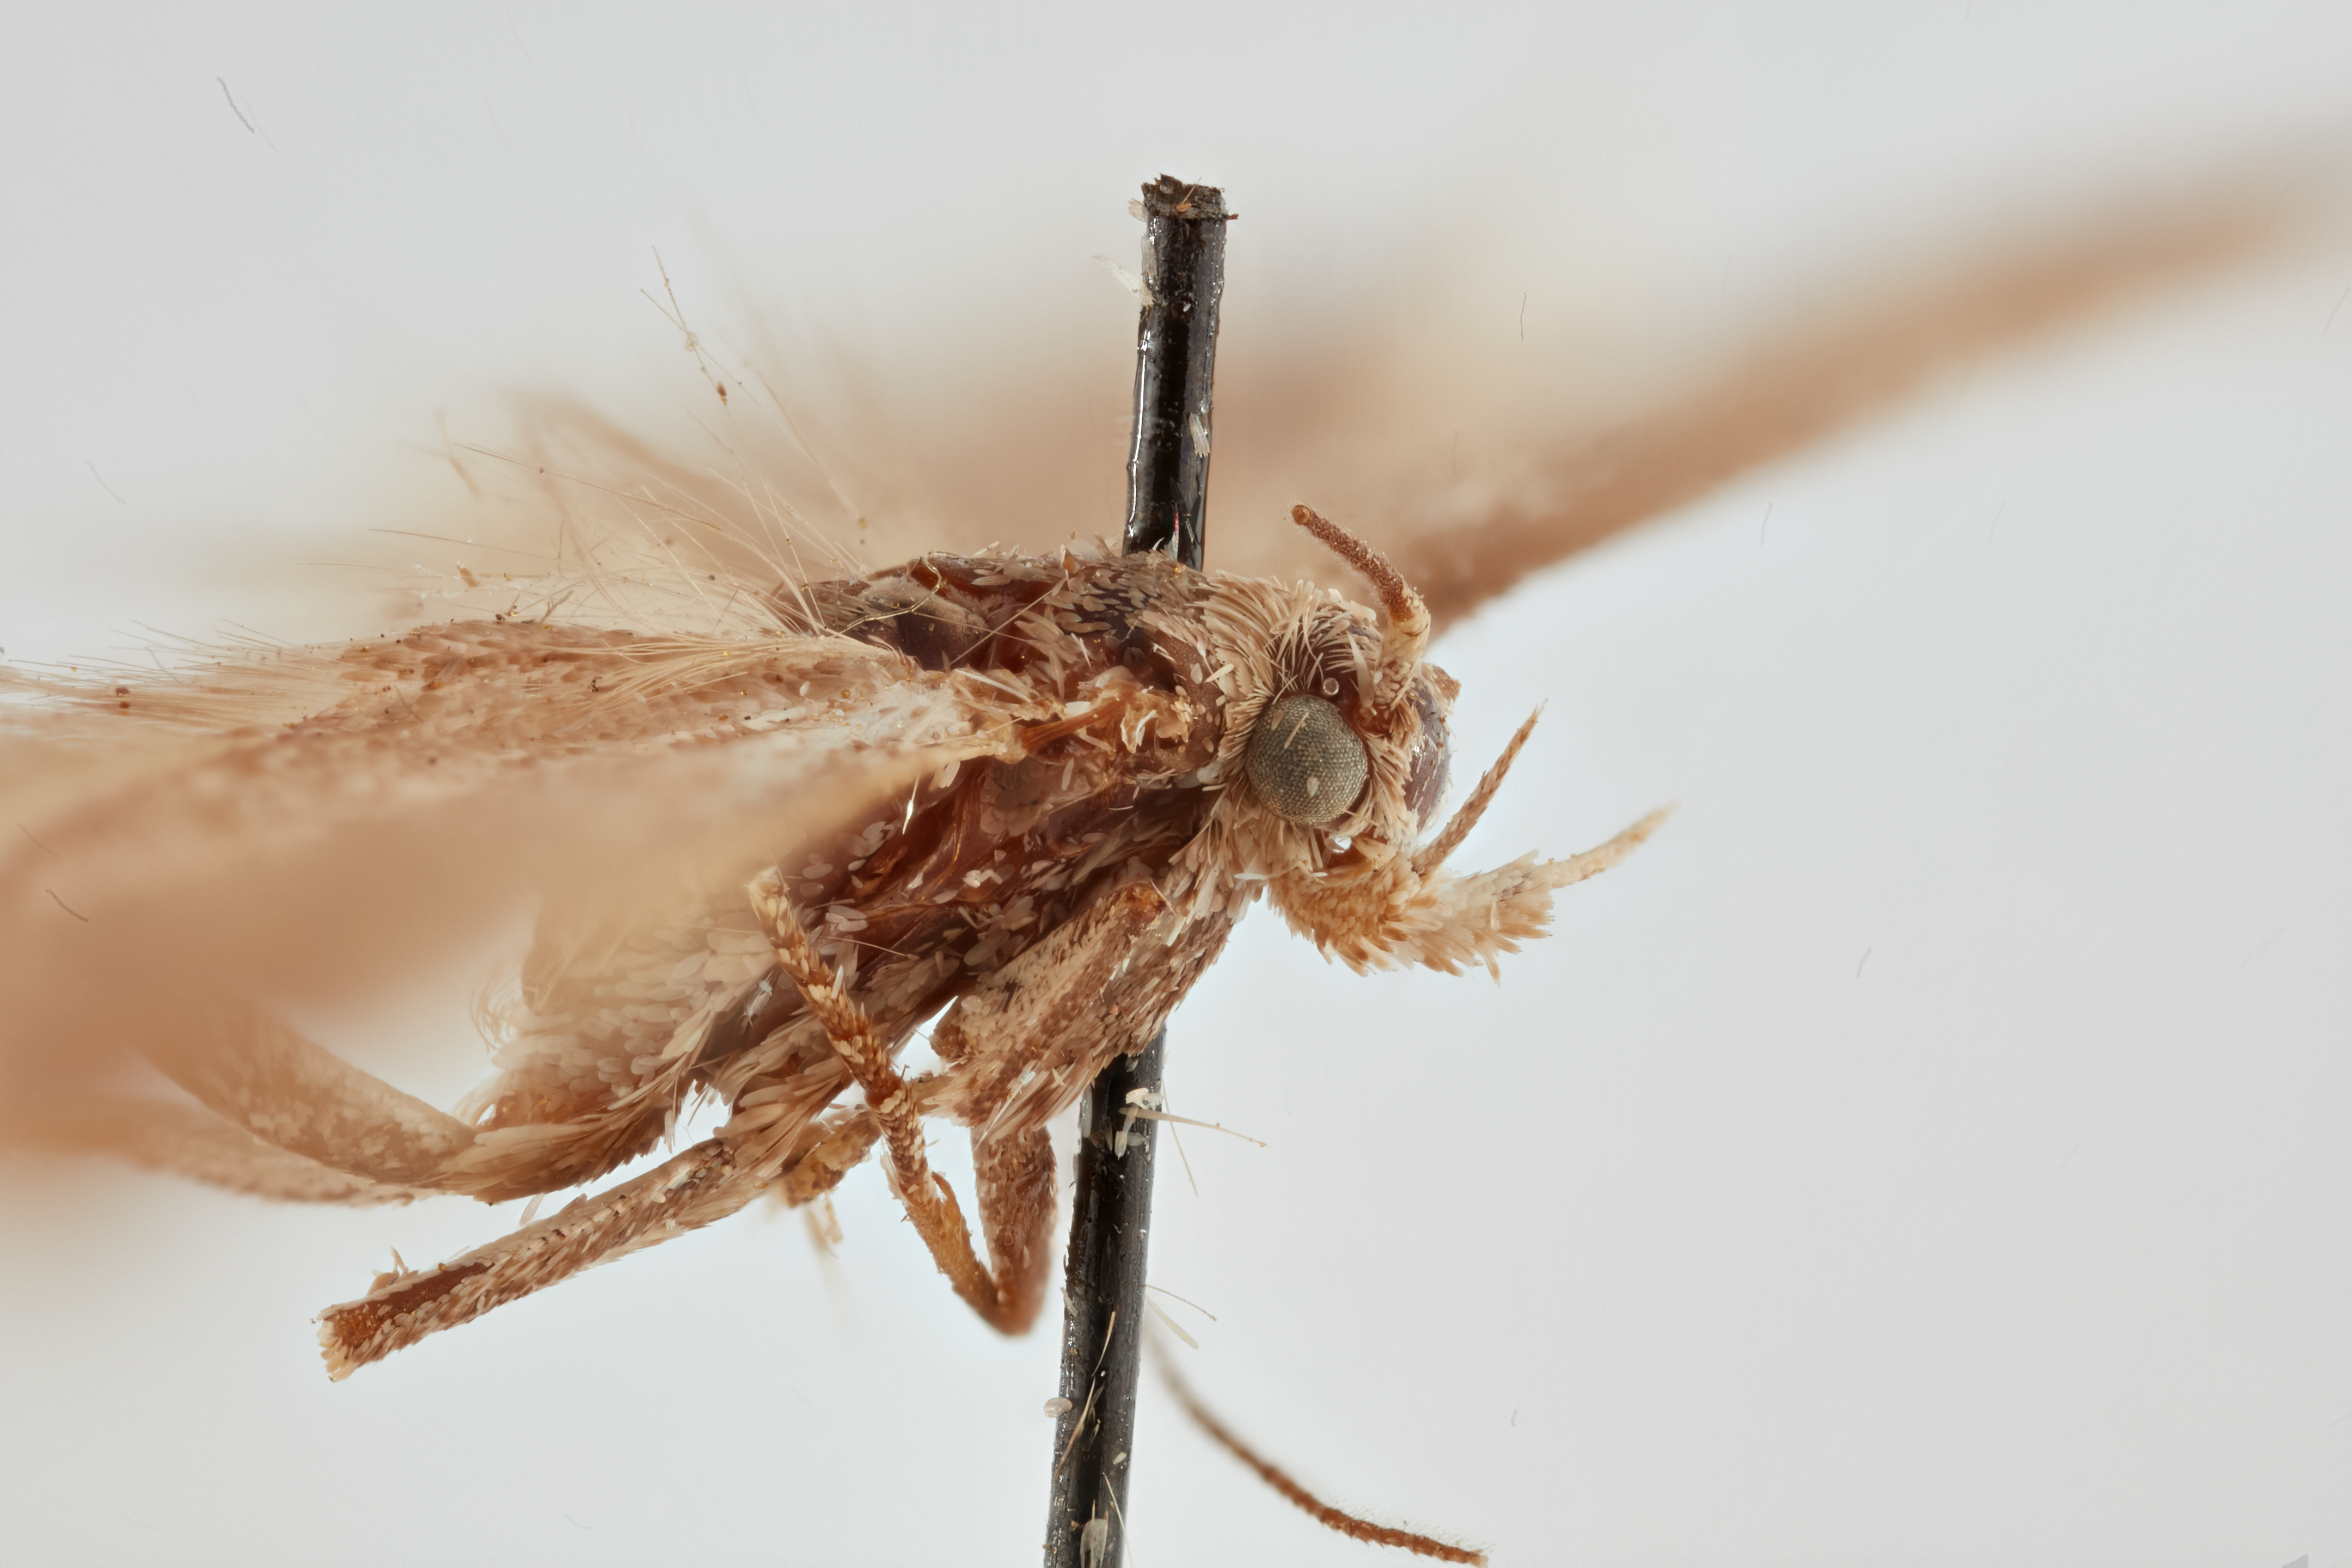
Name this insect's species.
Scrobipalpopsis petasitis
